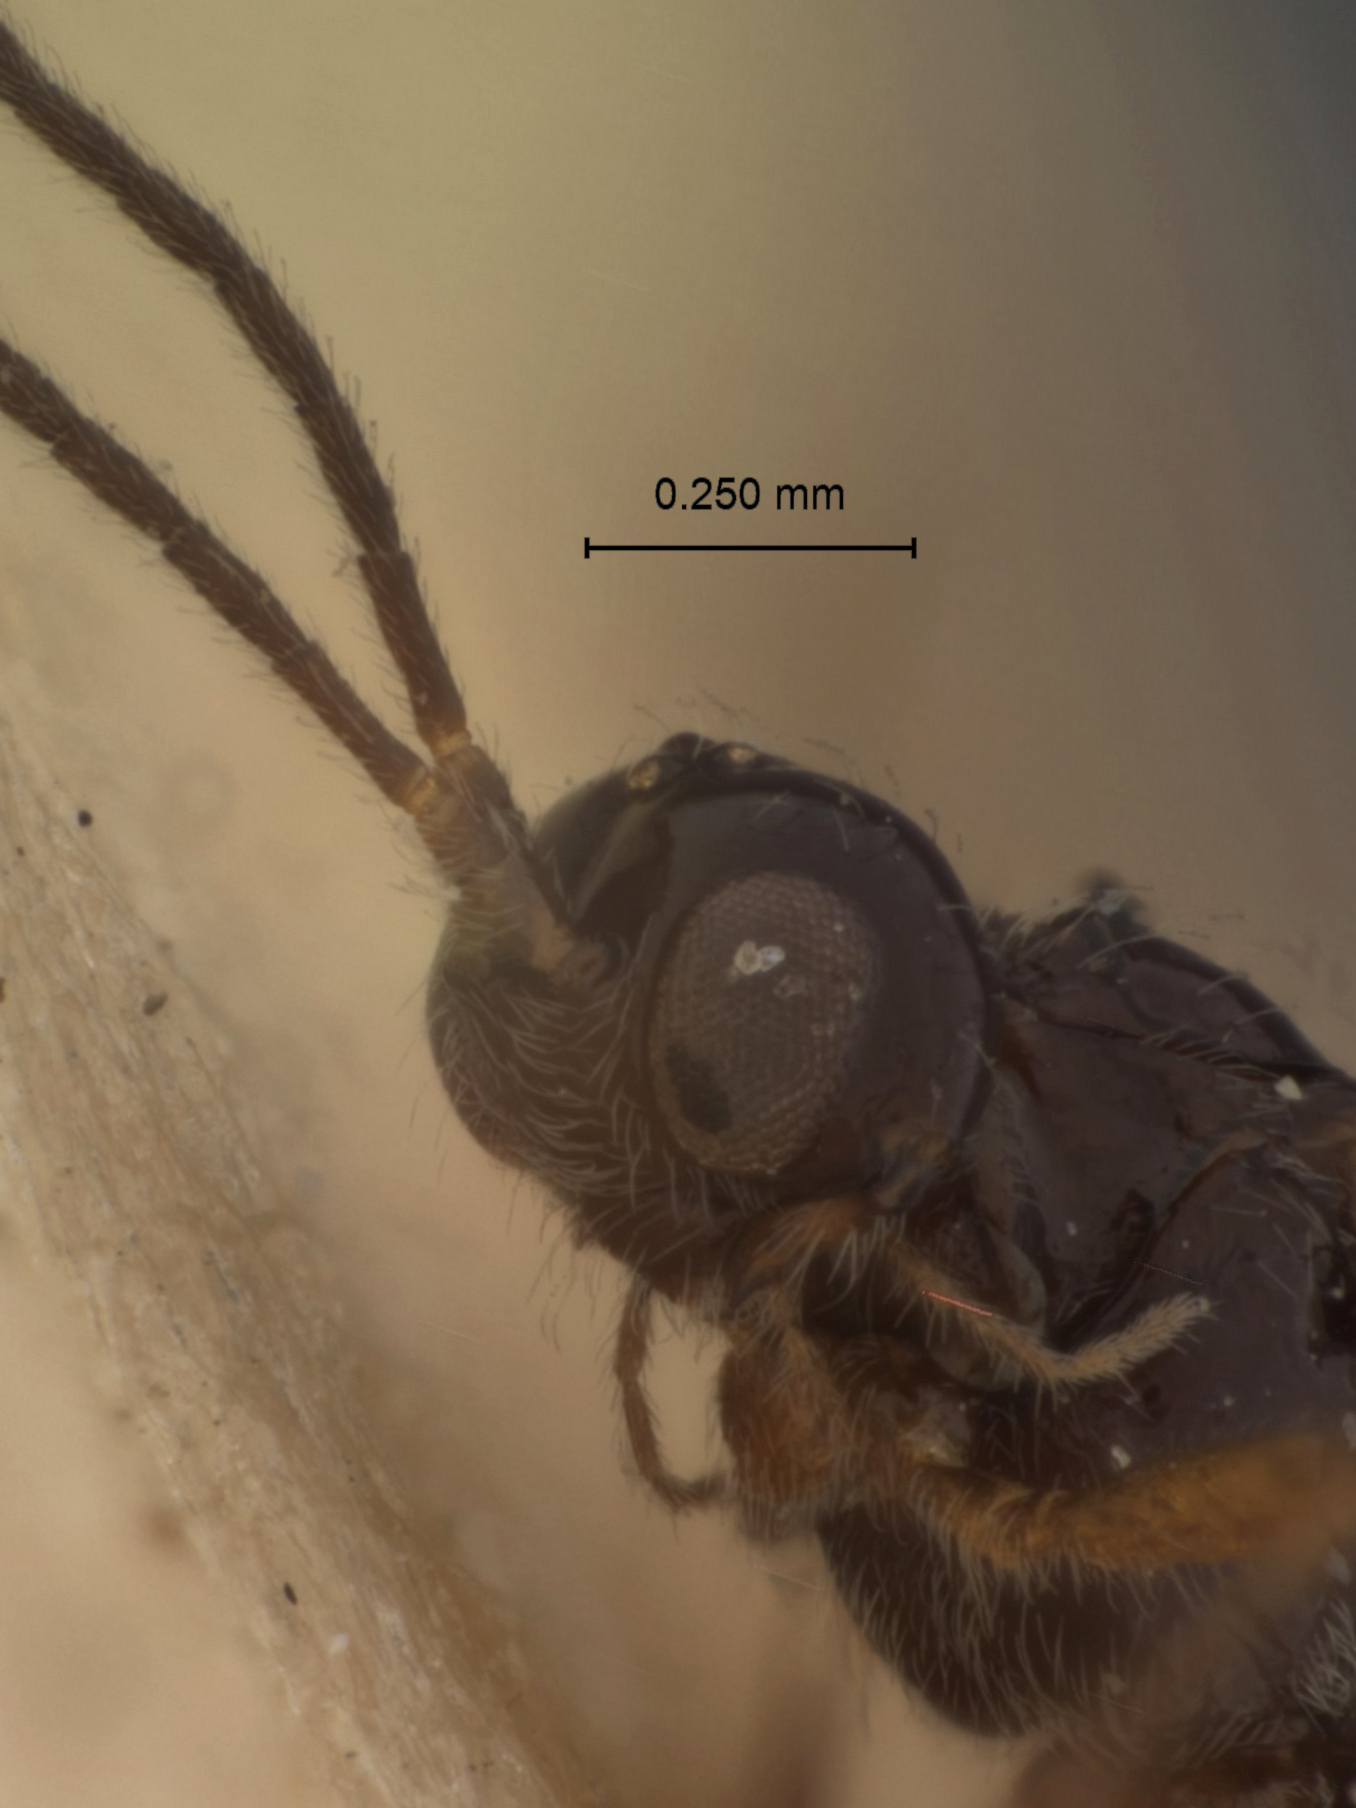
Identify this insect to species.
Gyrocampa risilis
